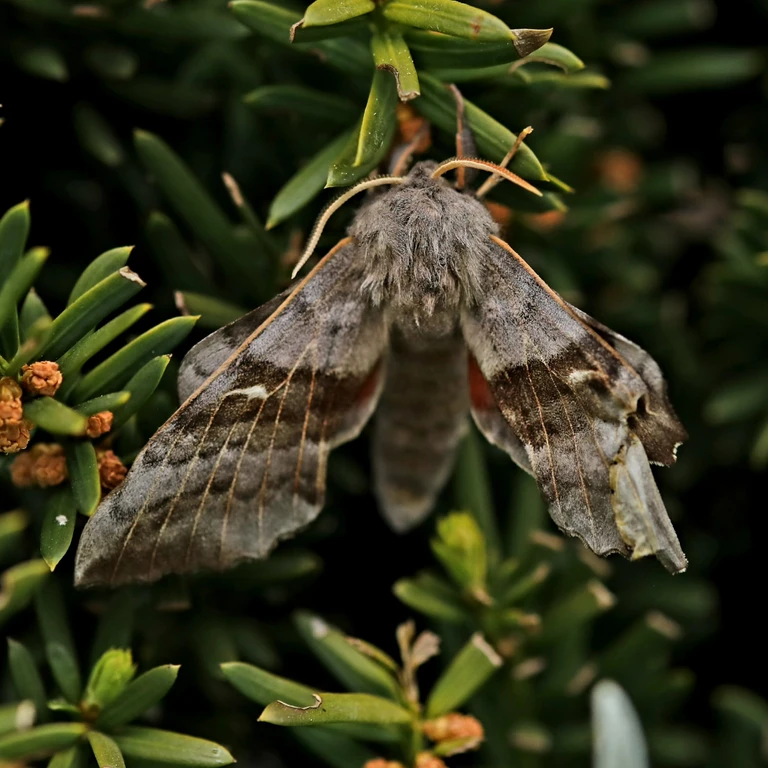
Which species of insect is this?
Laothoe populi
